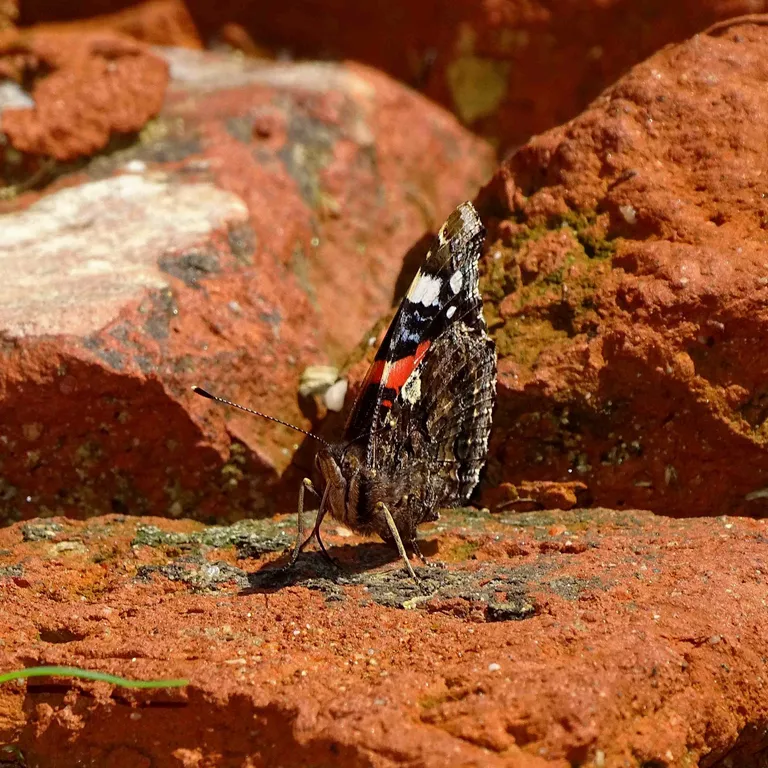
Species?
Vanessa atalanta
